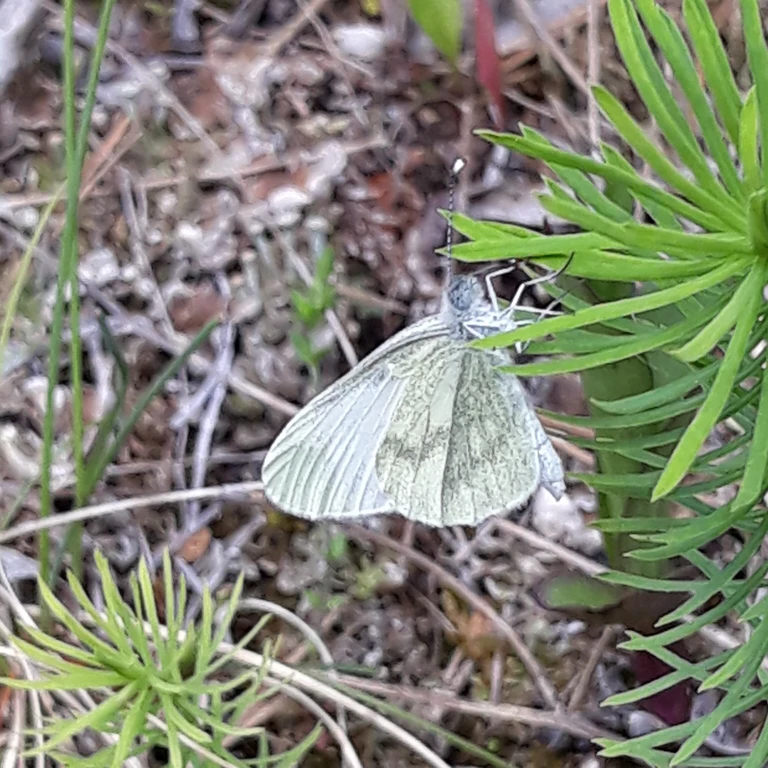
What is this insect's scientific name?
Leptidea sinapis/juvernica
